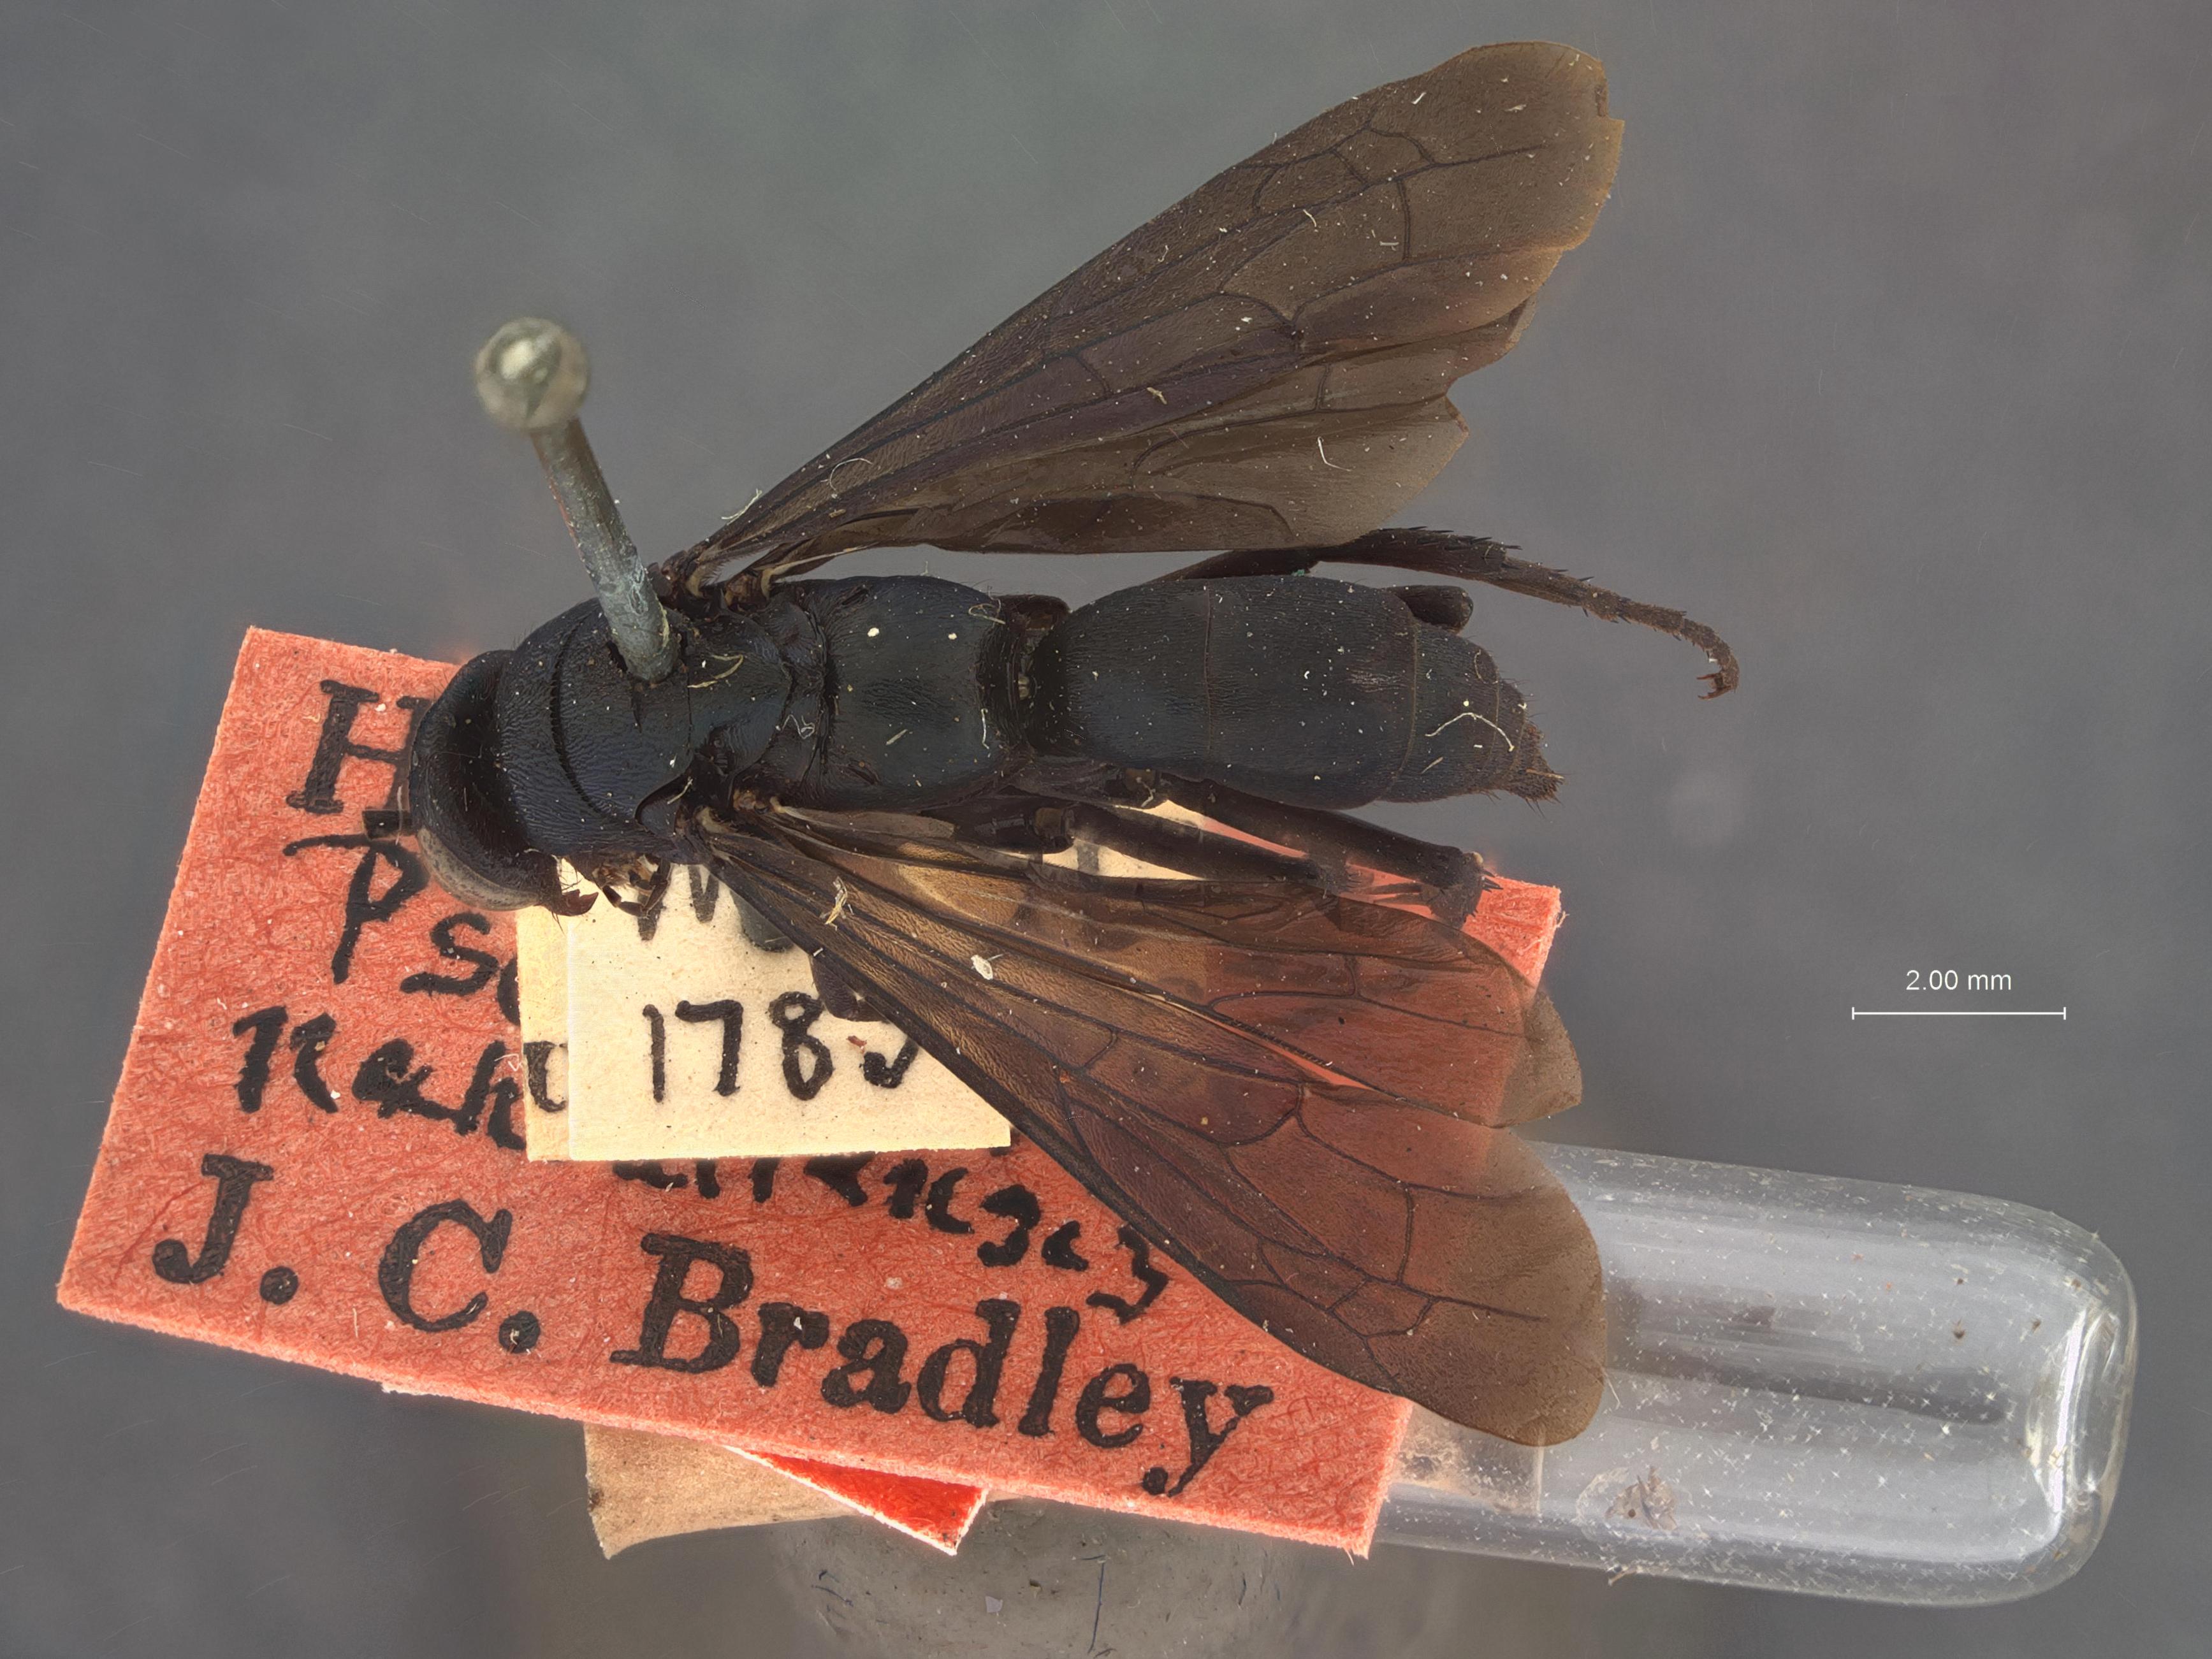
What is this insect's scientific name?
Psorthaspis nahuatlensis
